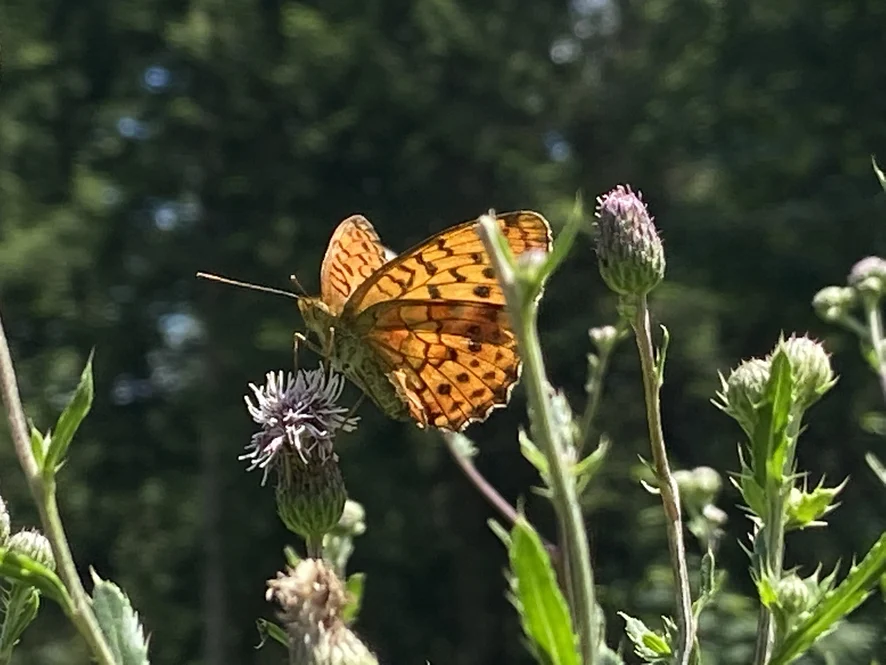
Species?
Brenthis daphne
